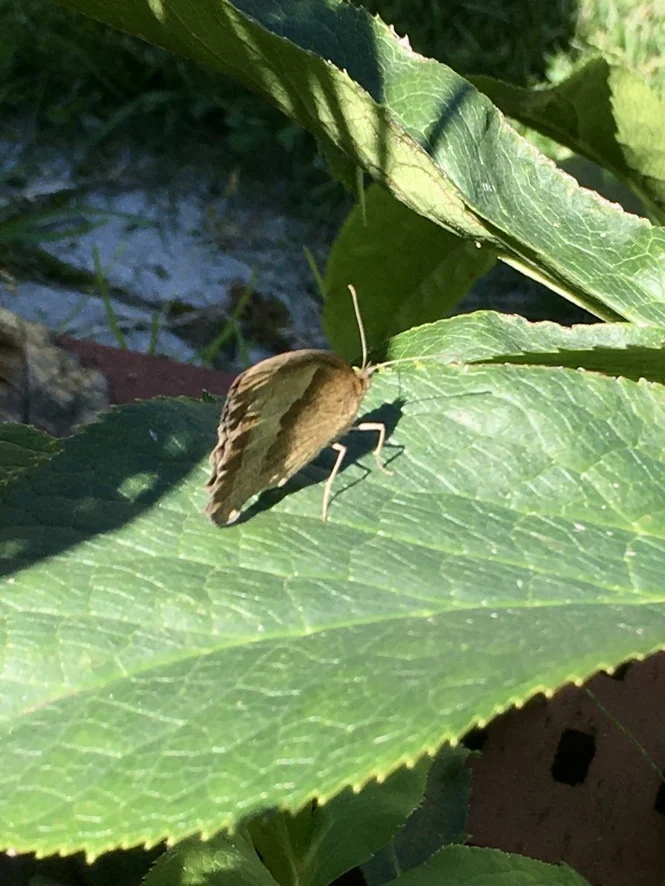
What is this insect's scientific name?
Maniola jurtina
